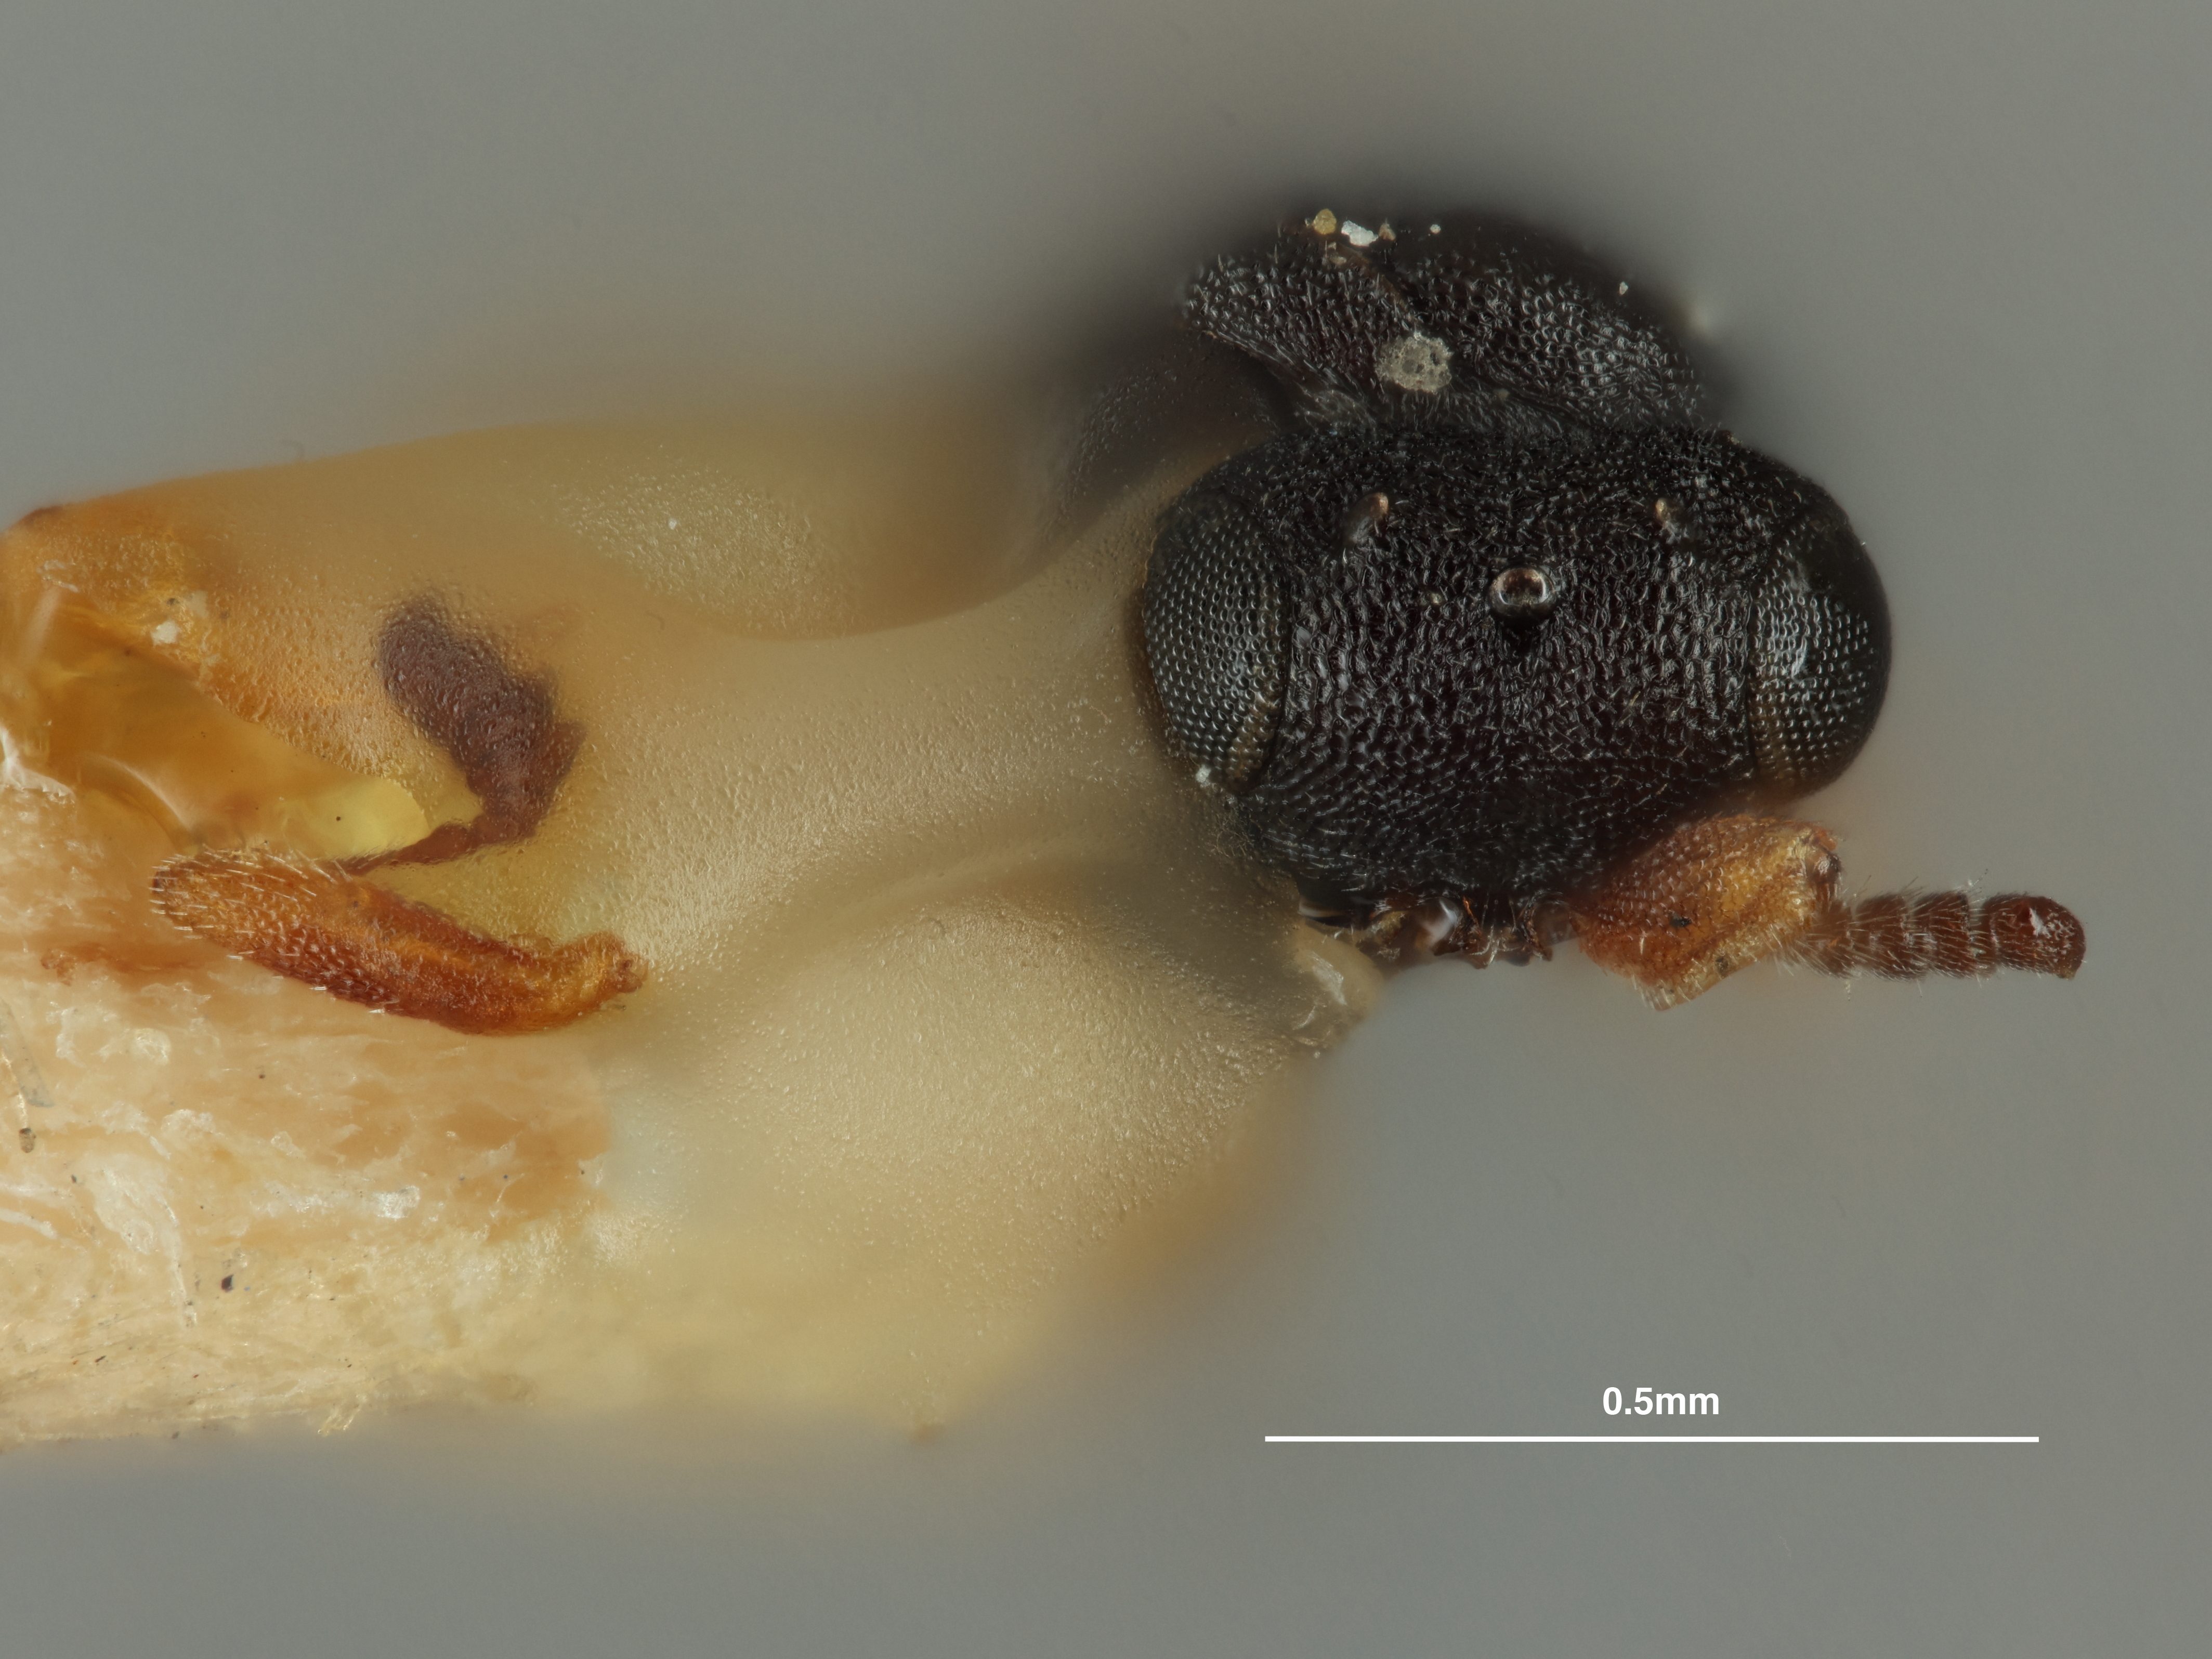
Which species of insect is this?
Allotropa americana
